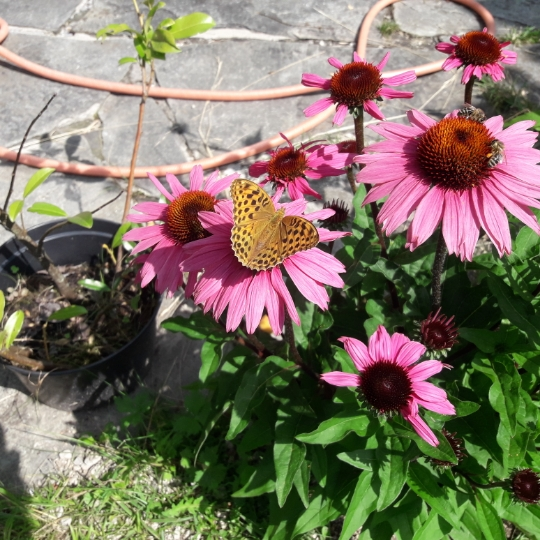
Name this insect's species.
Argynnis paphia
